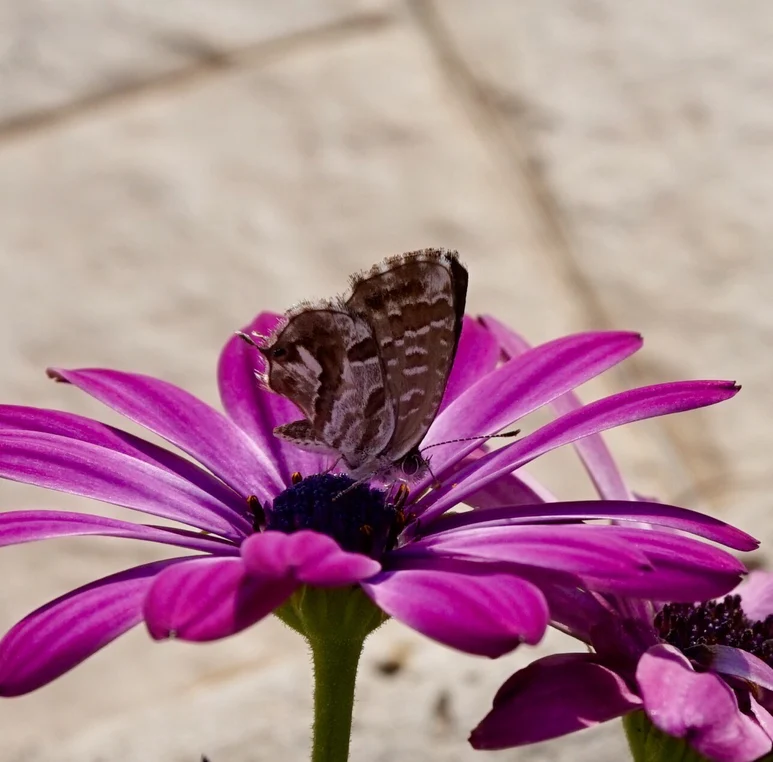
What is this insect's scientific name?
Cacyreus marshalli
